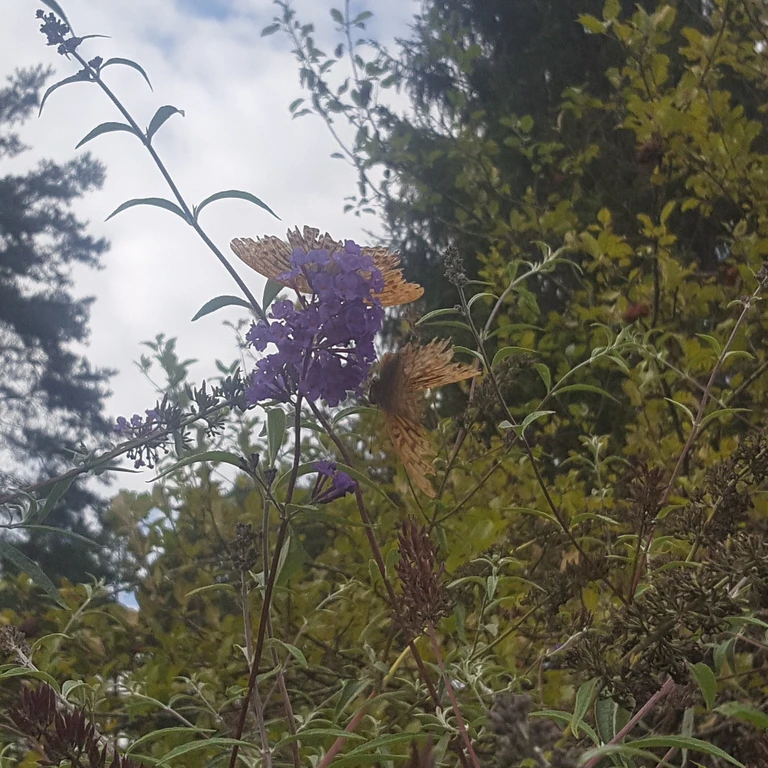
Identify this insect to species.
Argynnis paphia
